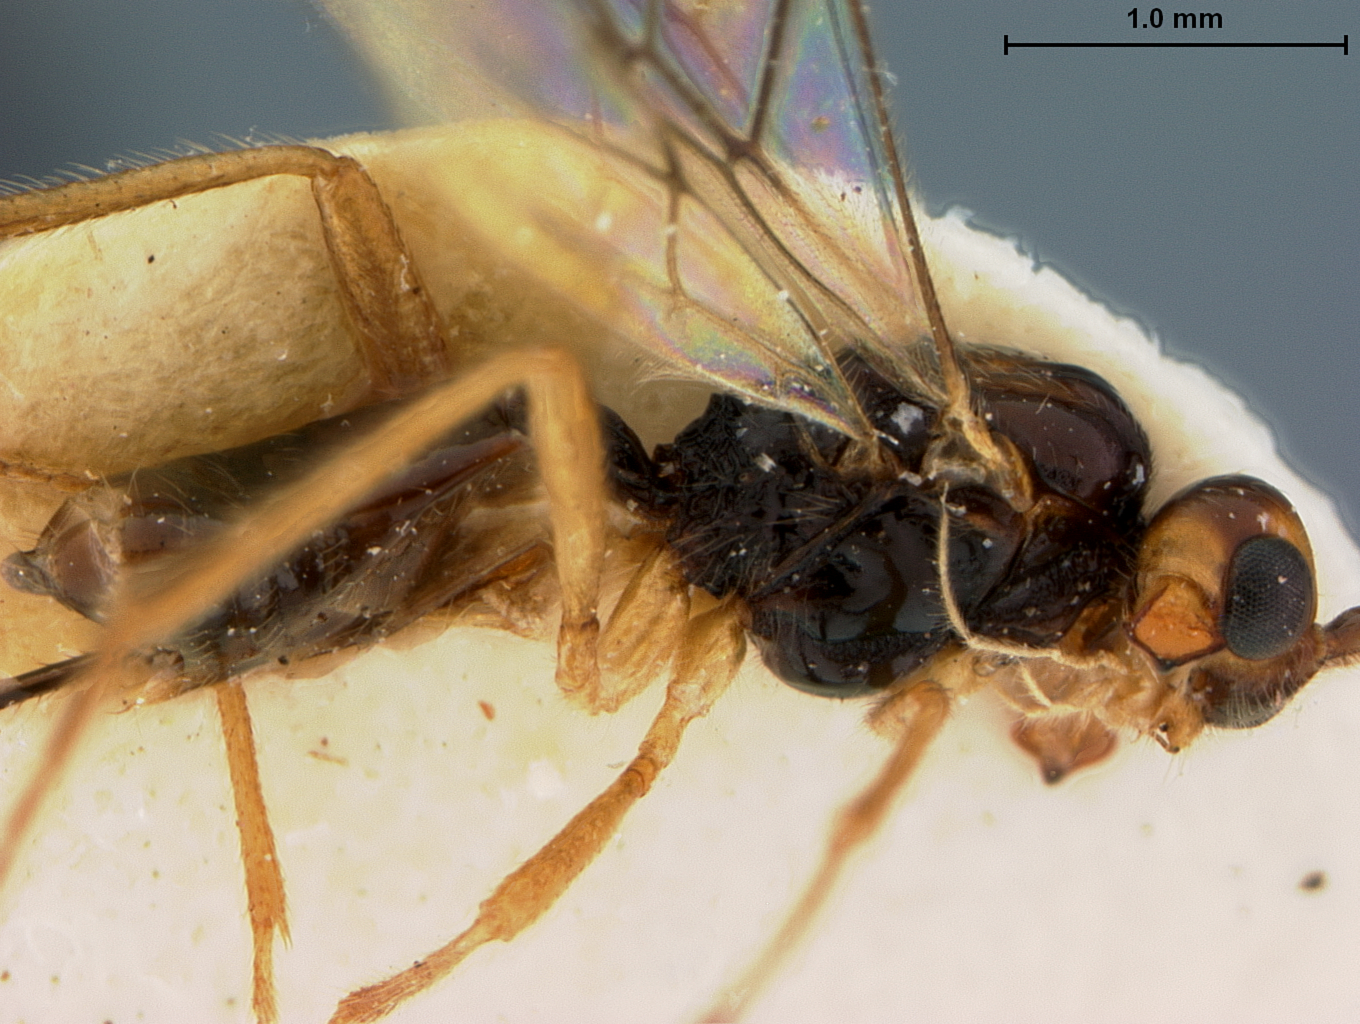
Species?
Phaenocarpa divergens
